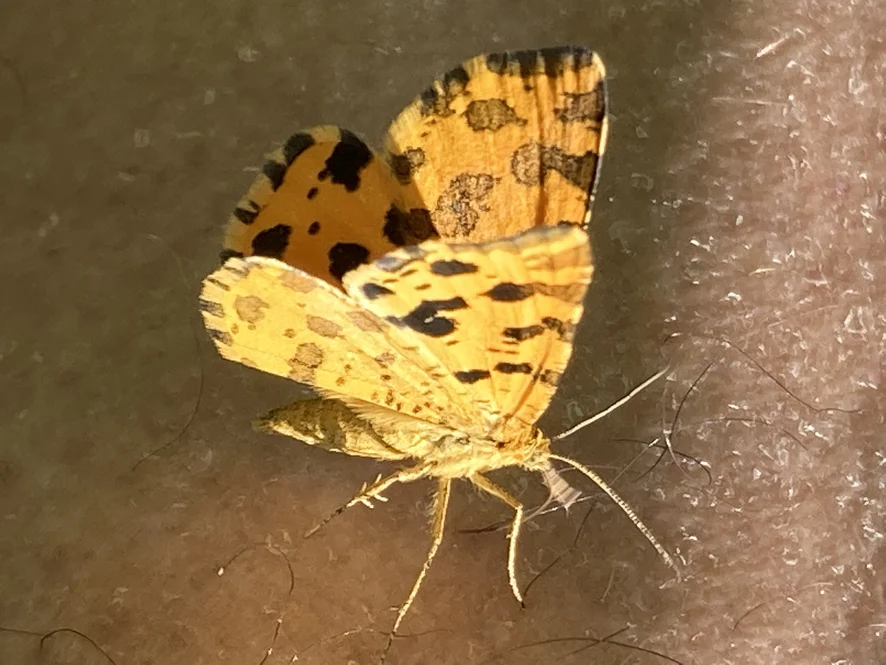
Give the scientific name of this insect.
Pseudopanthera macularia
